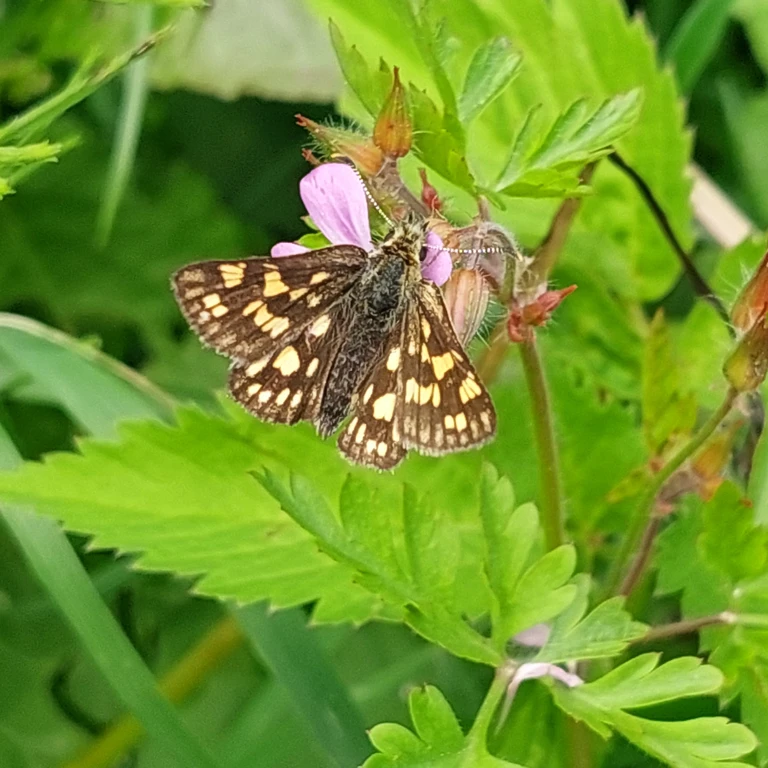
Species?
Carterocephalus palaemon
